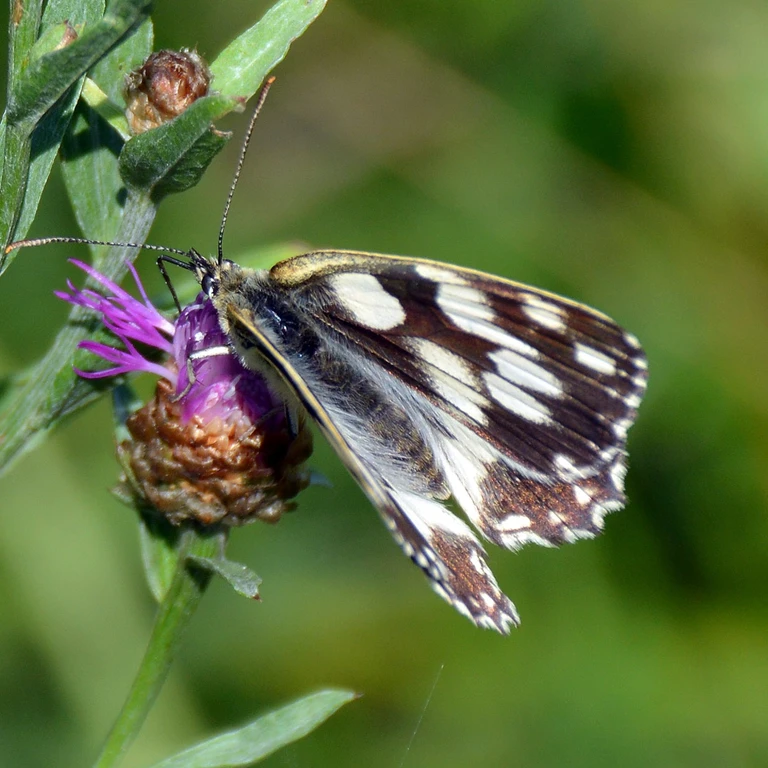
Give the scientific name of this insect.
Melanargia galathea
